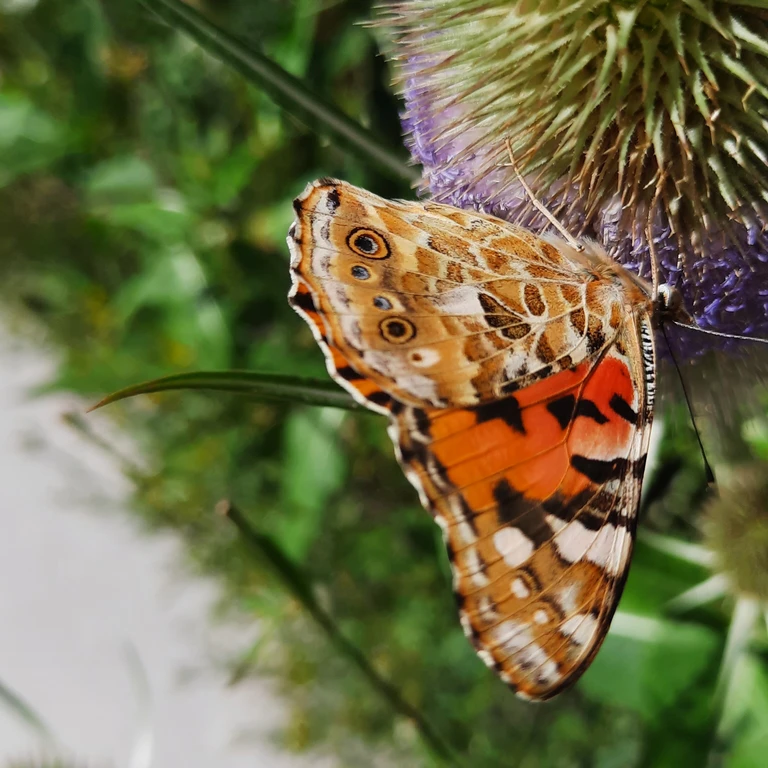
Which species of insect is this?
Vanessa cardui
